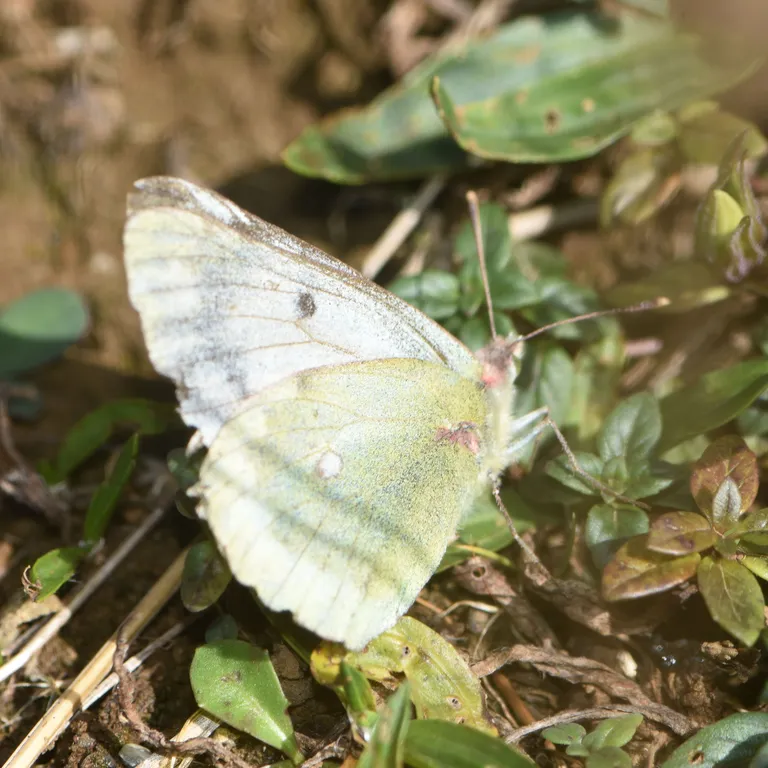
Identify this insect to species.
Colias phicomone
